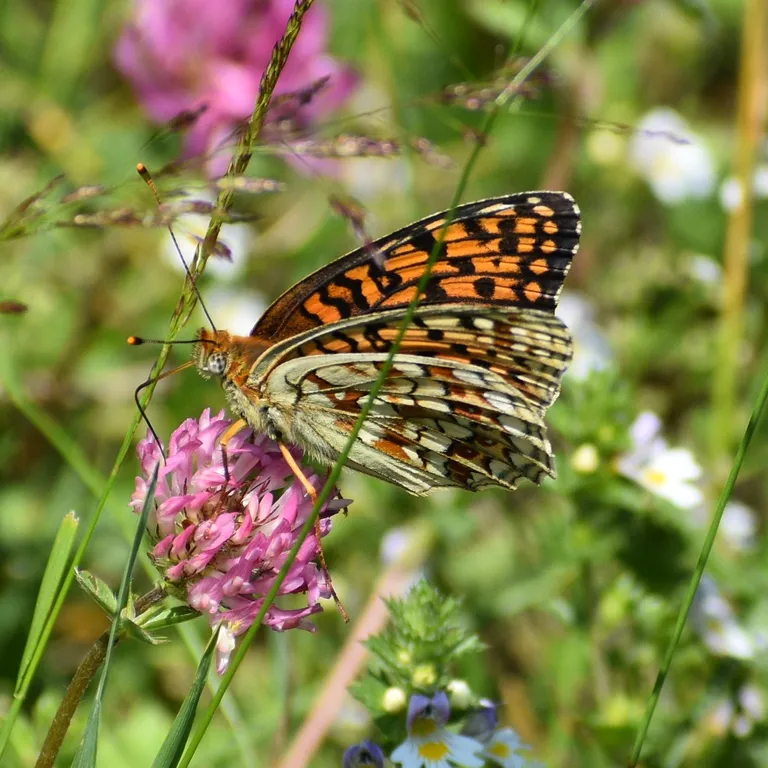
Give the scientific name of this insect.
Fabriciana niobe
